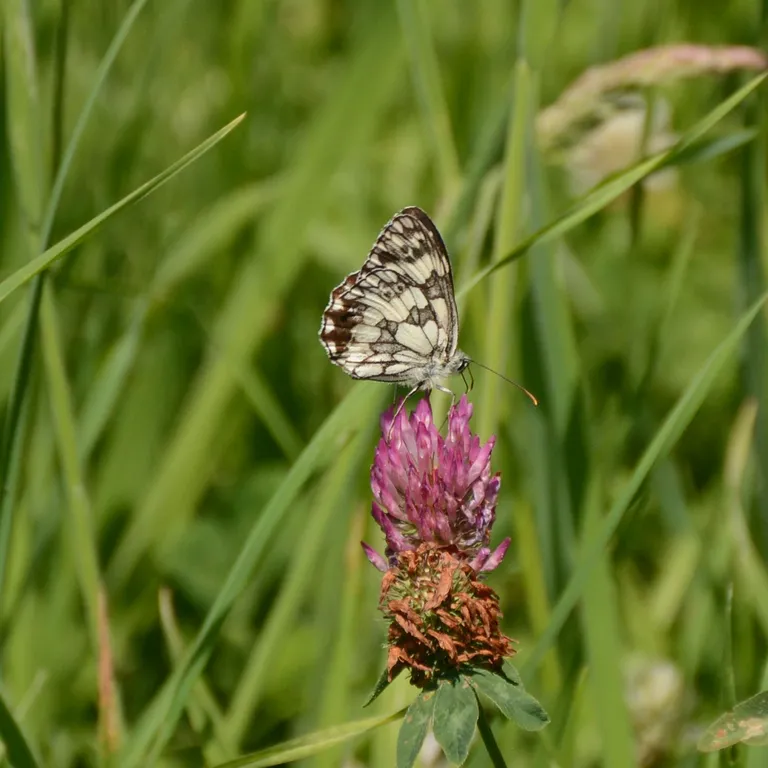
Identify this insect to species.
Melanargia galathea
